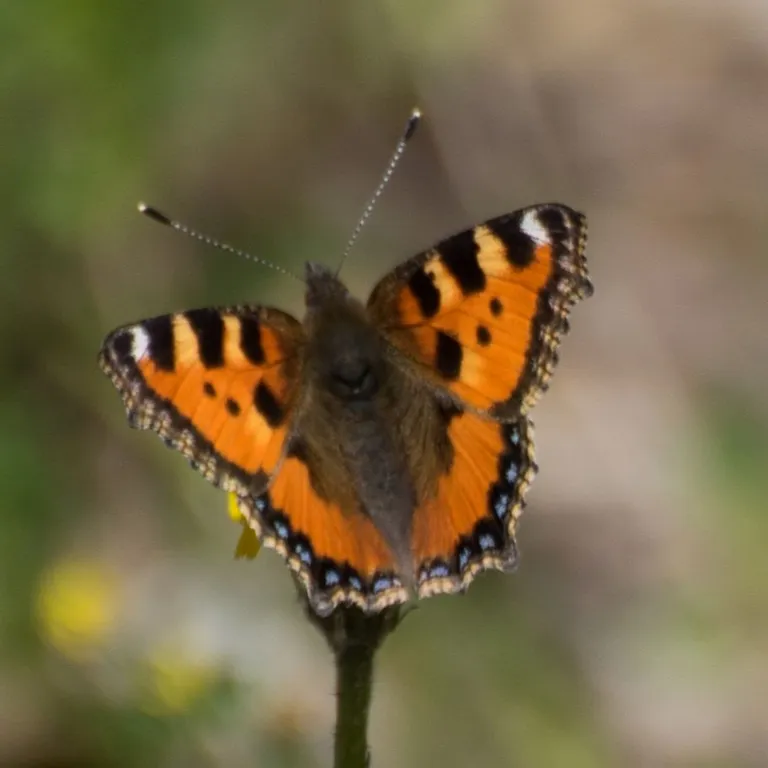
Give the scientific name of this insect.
Aglais urticae
